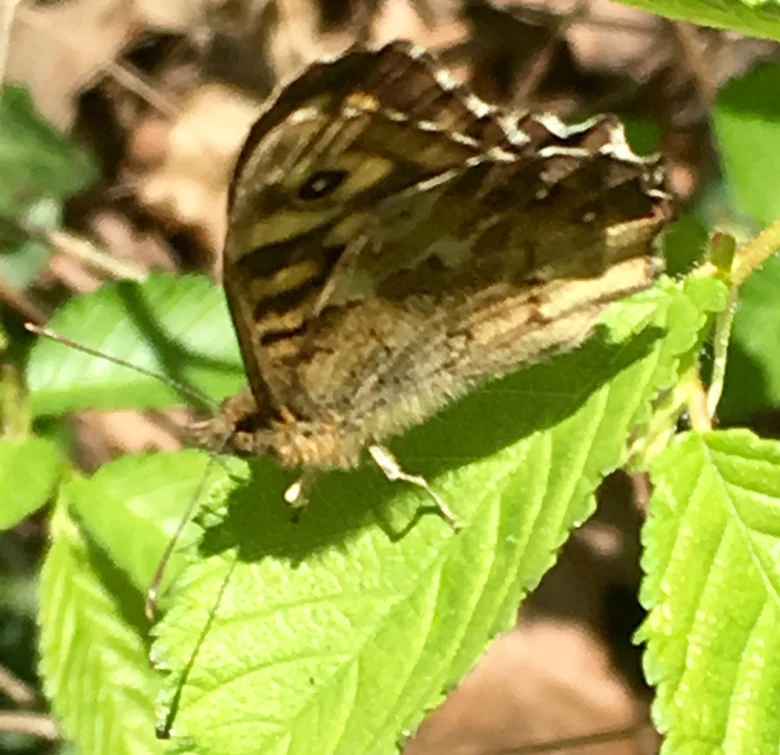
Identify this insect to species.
Pararge aegeria
